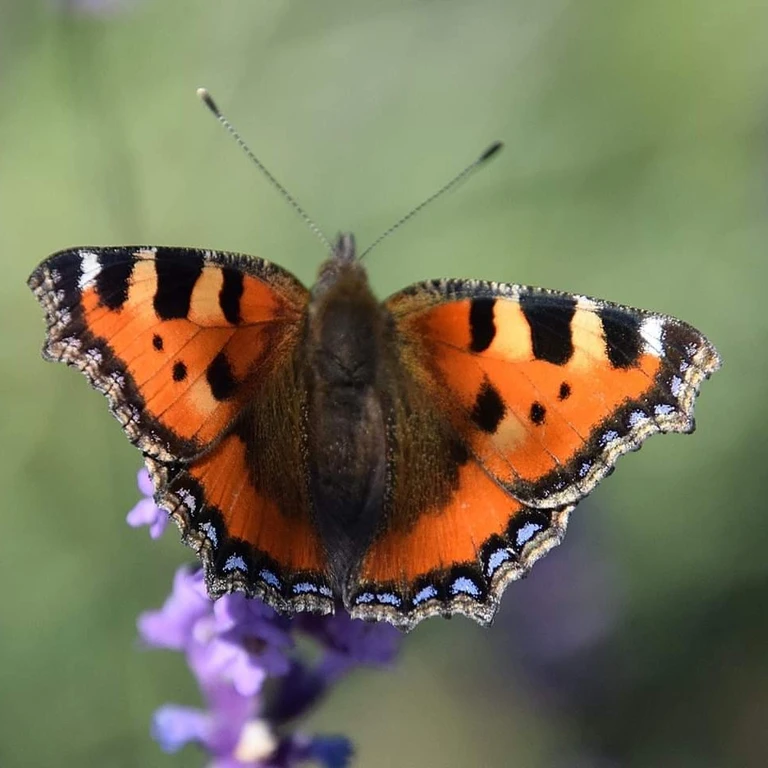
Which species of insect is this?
Aglais urticae
